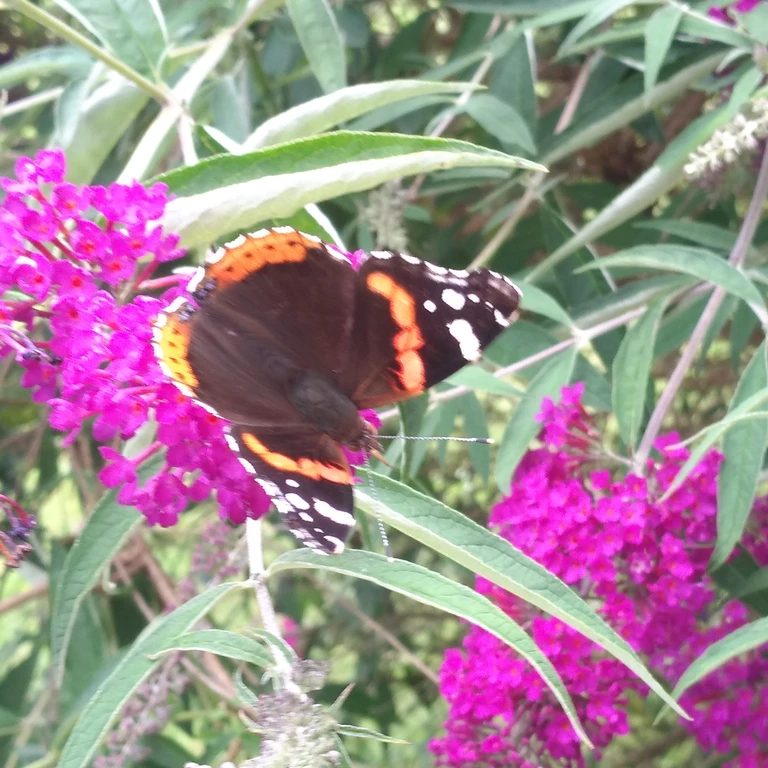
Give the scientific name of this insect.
Vanessa atalanta
